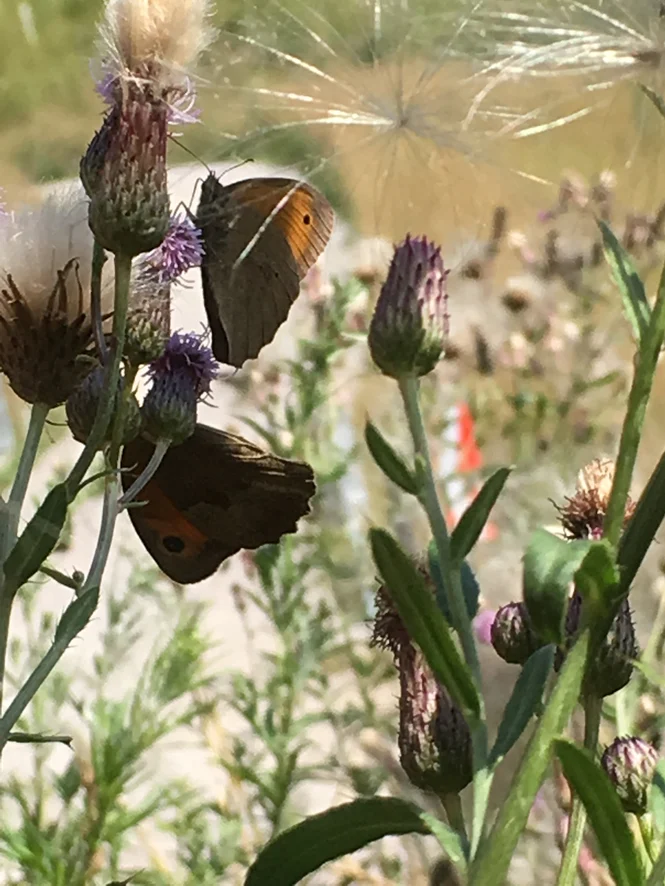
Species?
Maniola jurtina
